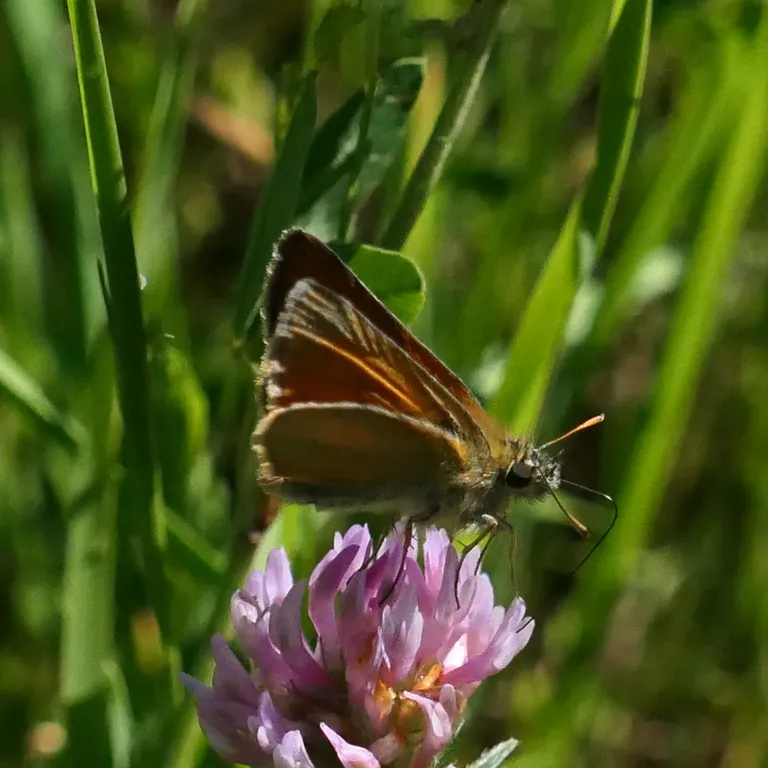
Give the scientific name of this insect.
Thymelicus sylvestris
